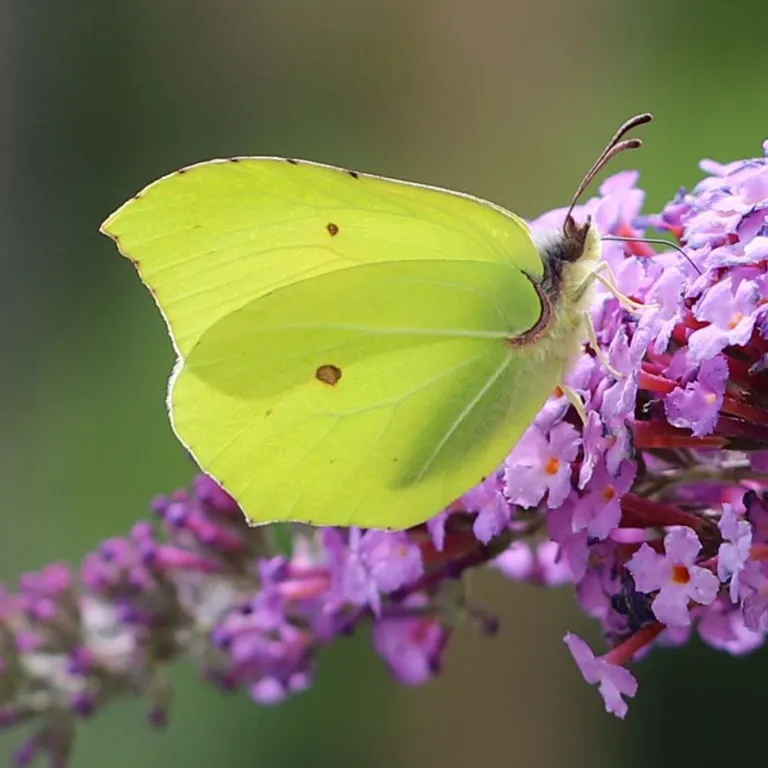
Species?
Gonepteryx rhamni
